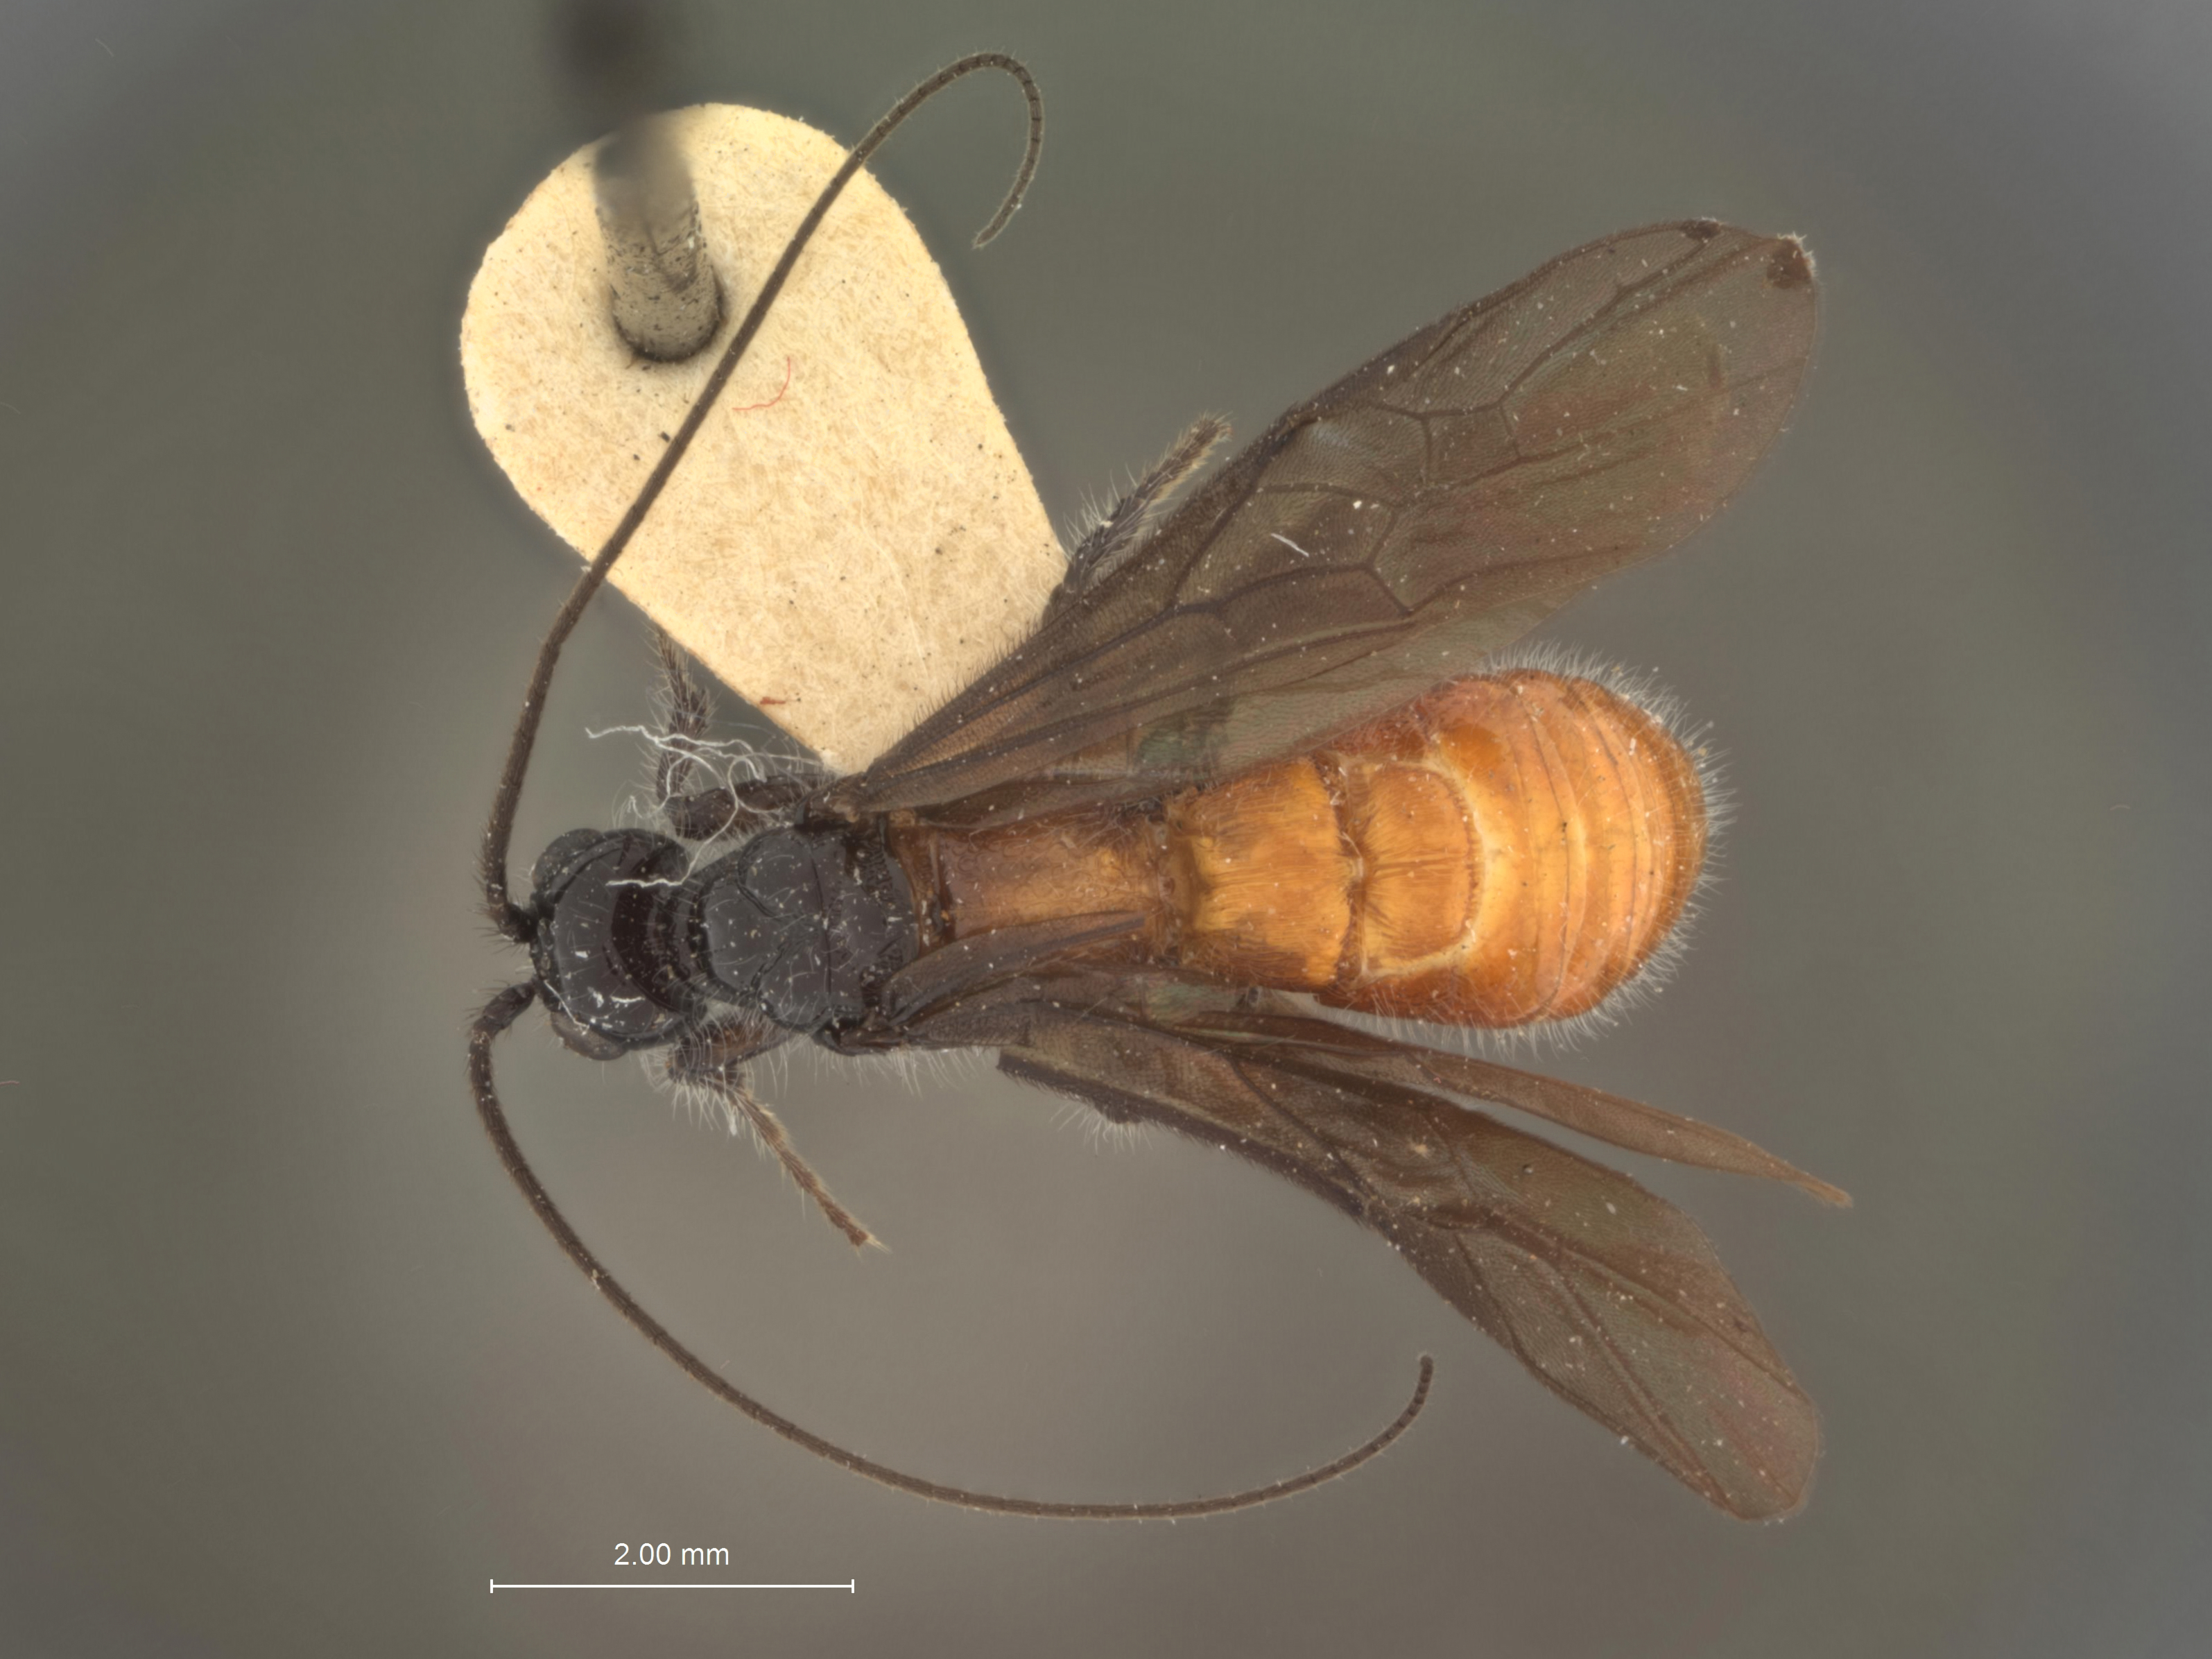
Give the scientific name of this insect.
Odontobracon oemeovorus
